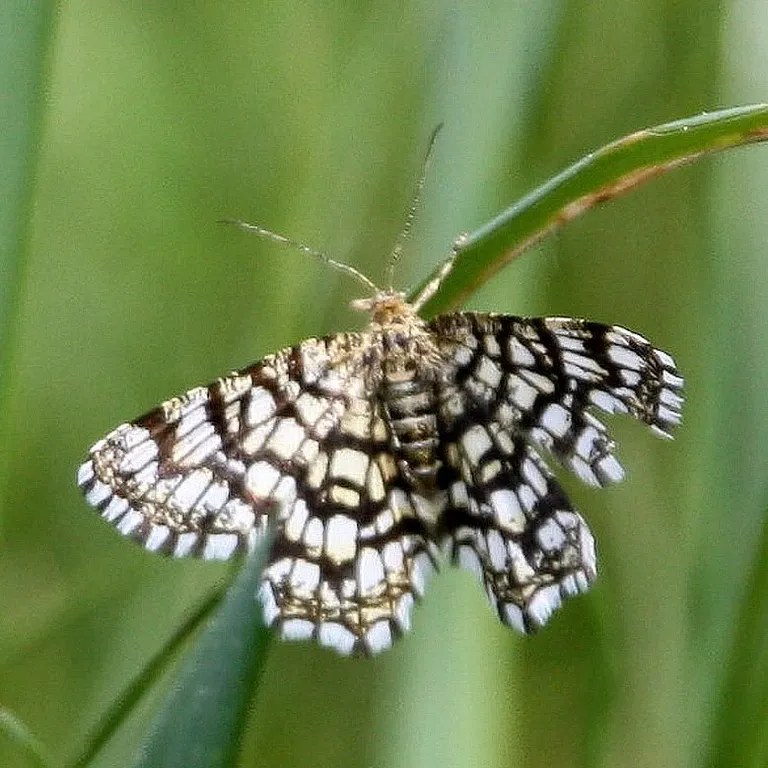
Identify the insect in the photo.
Chiasmia clathrata
